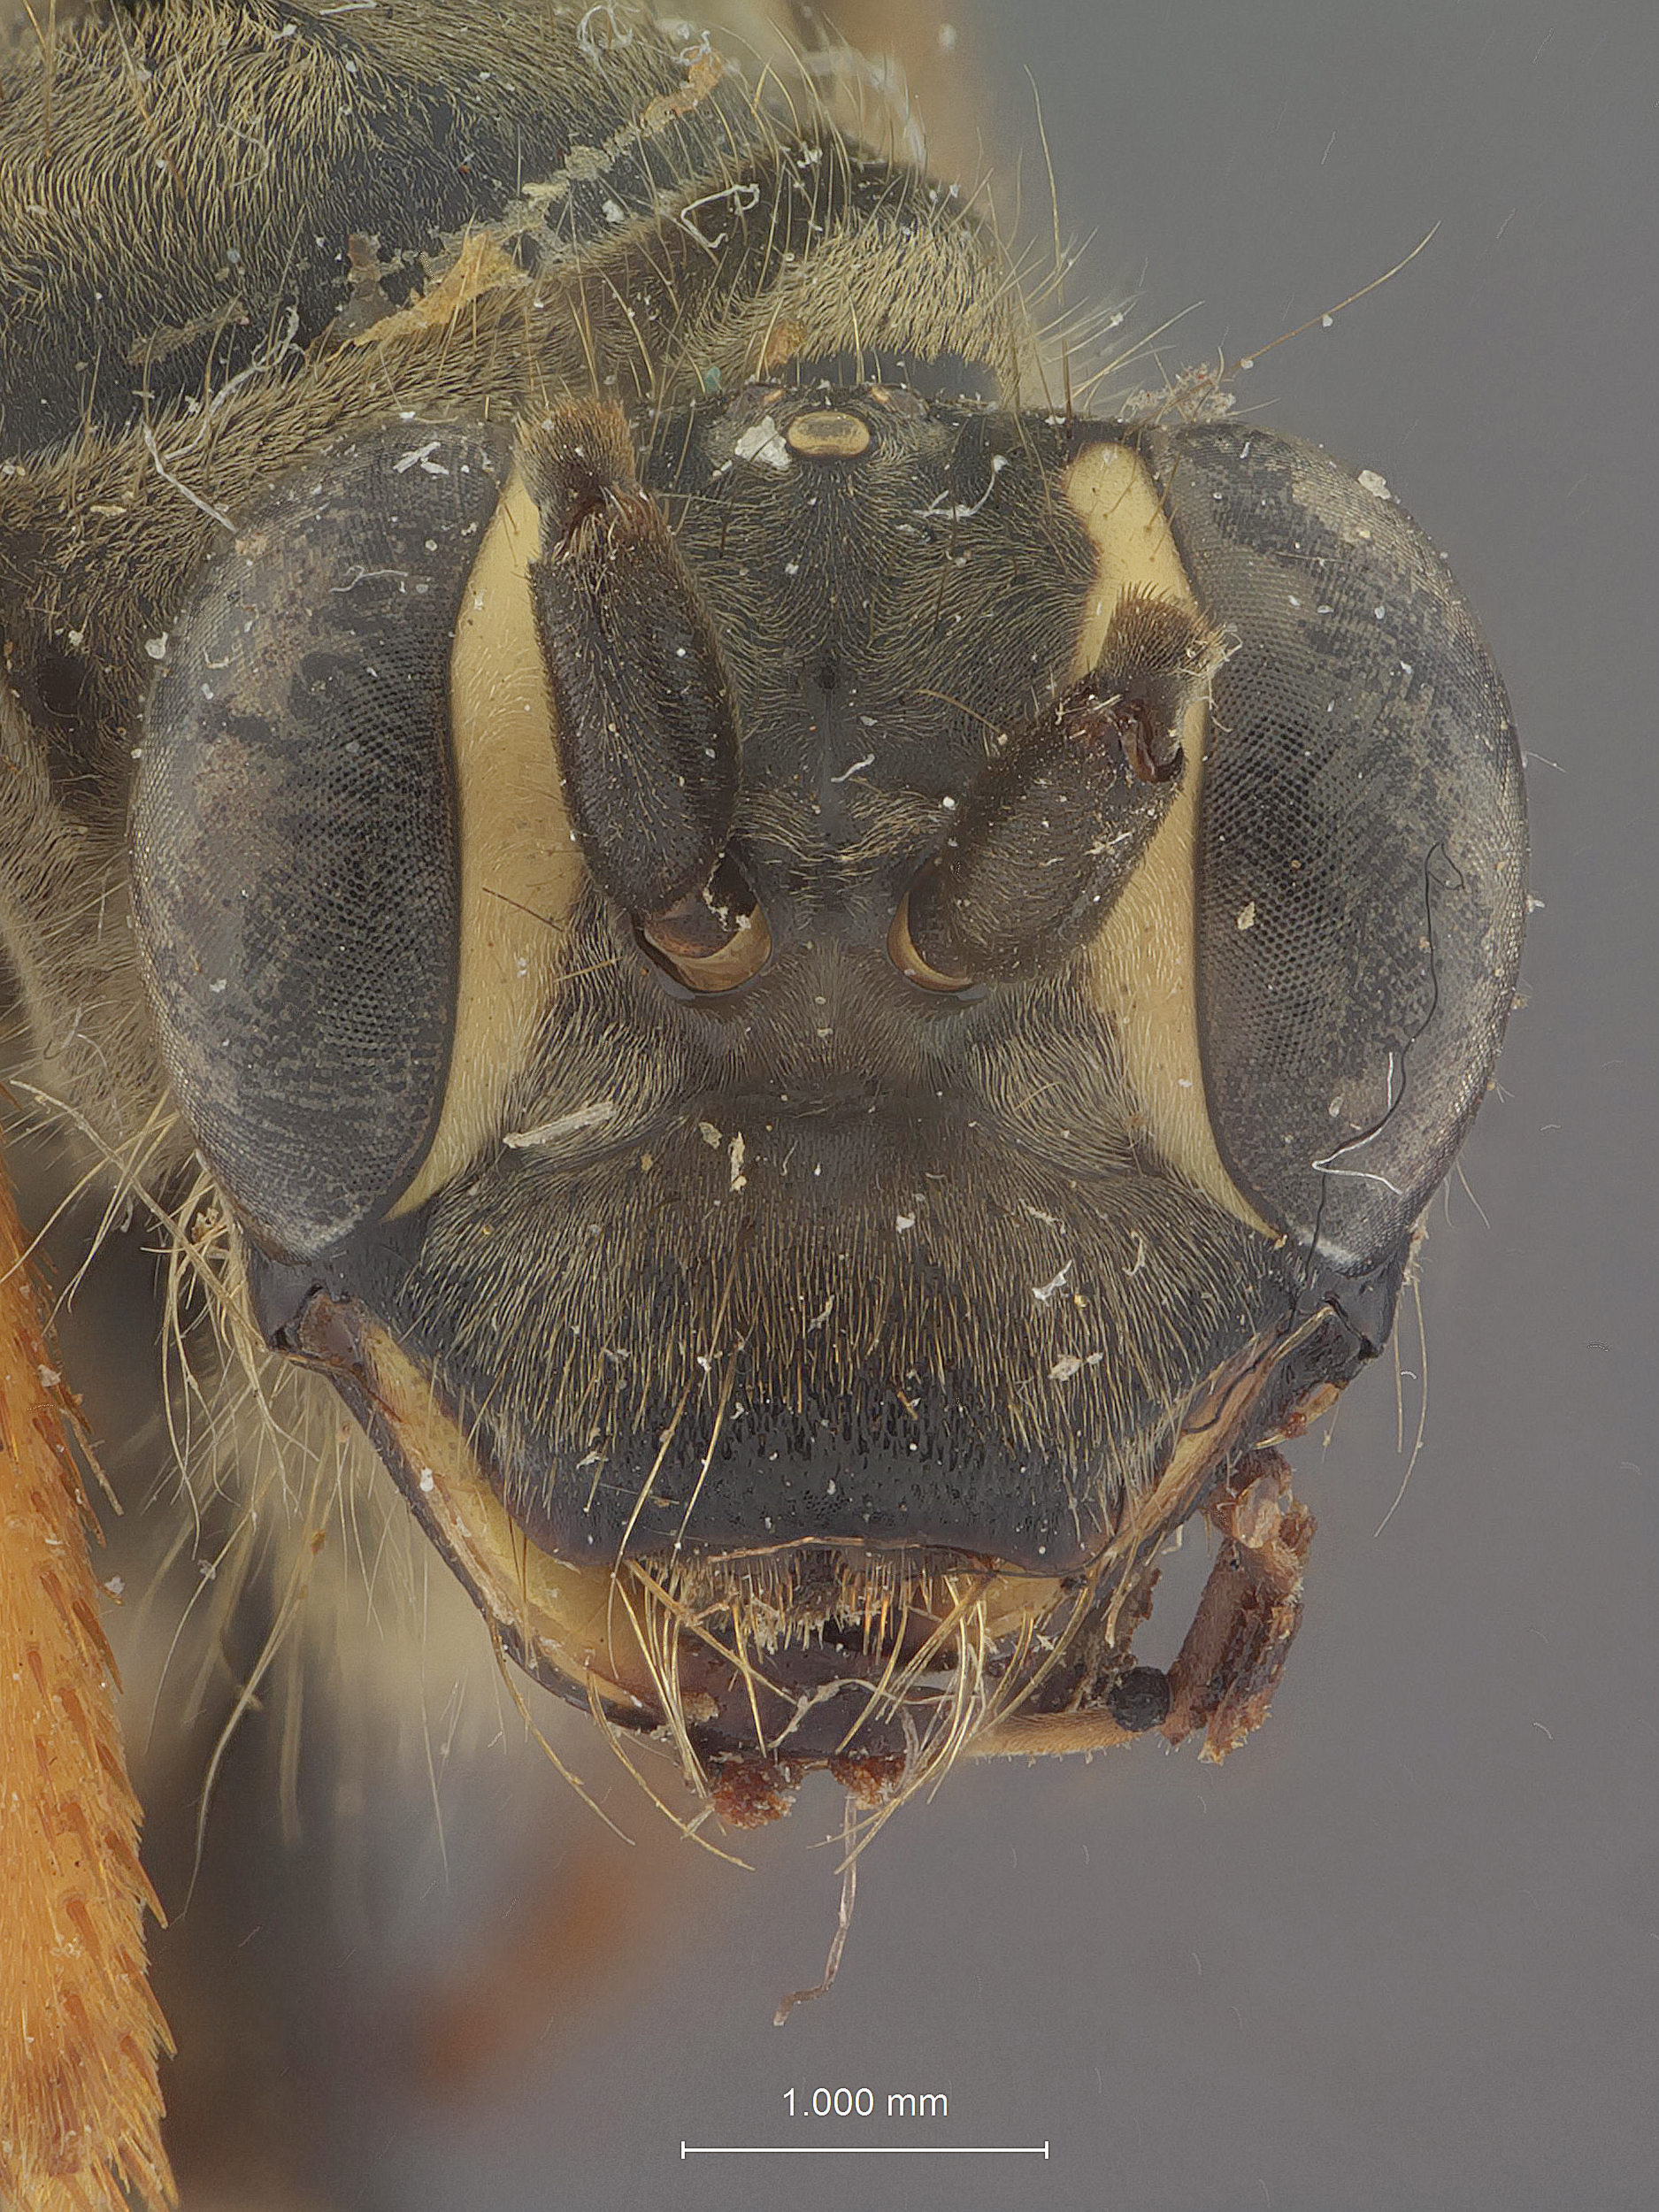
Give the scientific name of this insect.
Priocnessus sericeus
